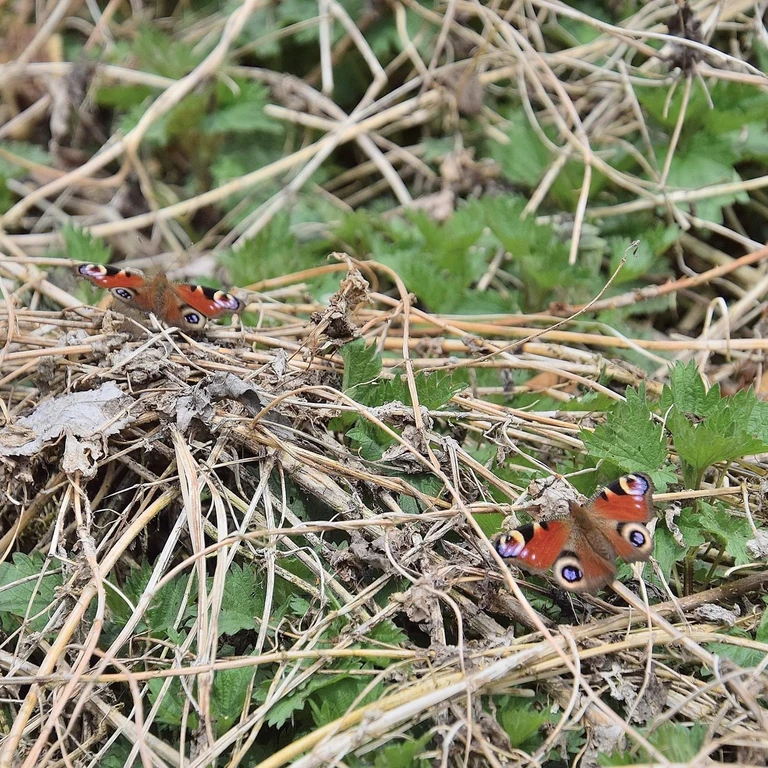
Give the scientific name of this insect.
Aglais io
